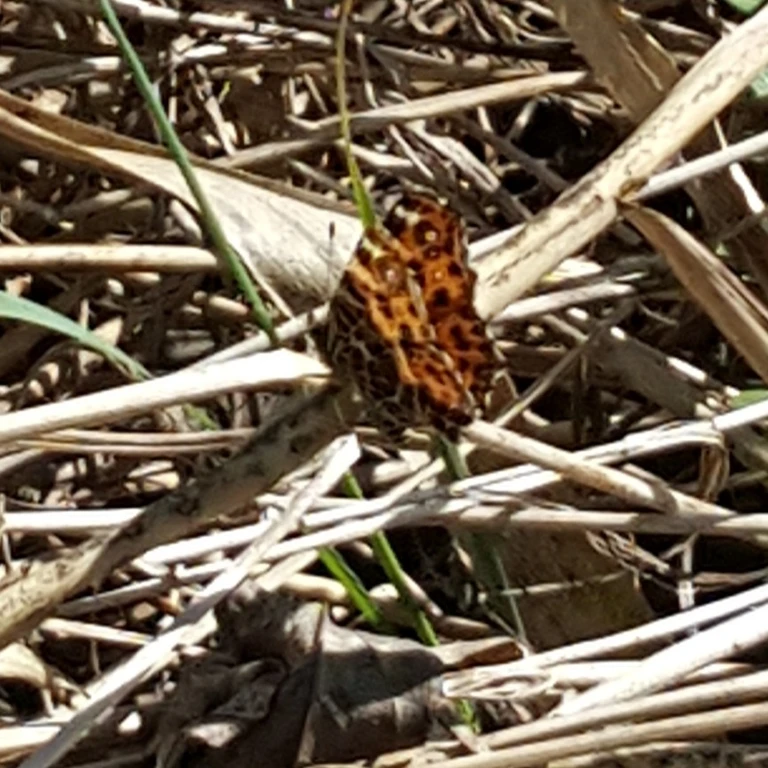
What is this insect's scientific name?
Araschnia levana
